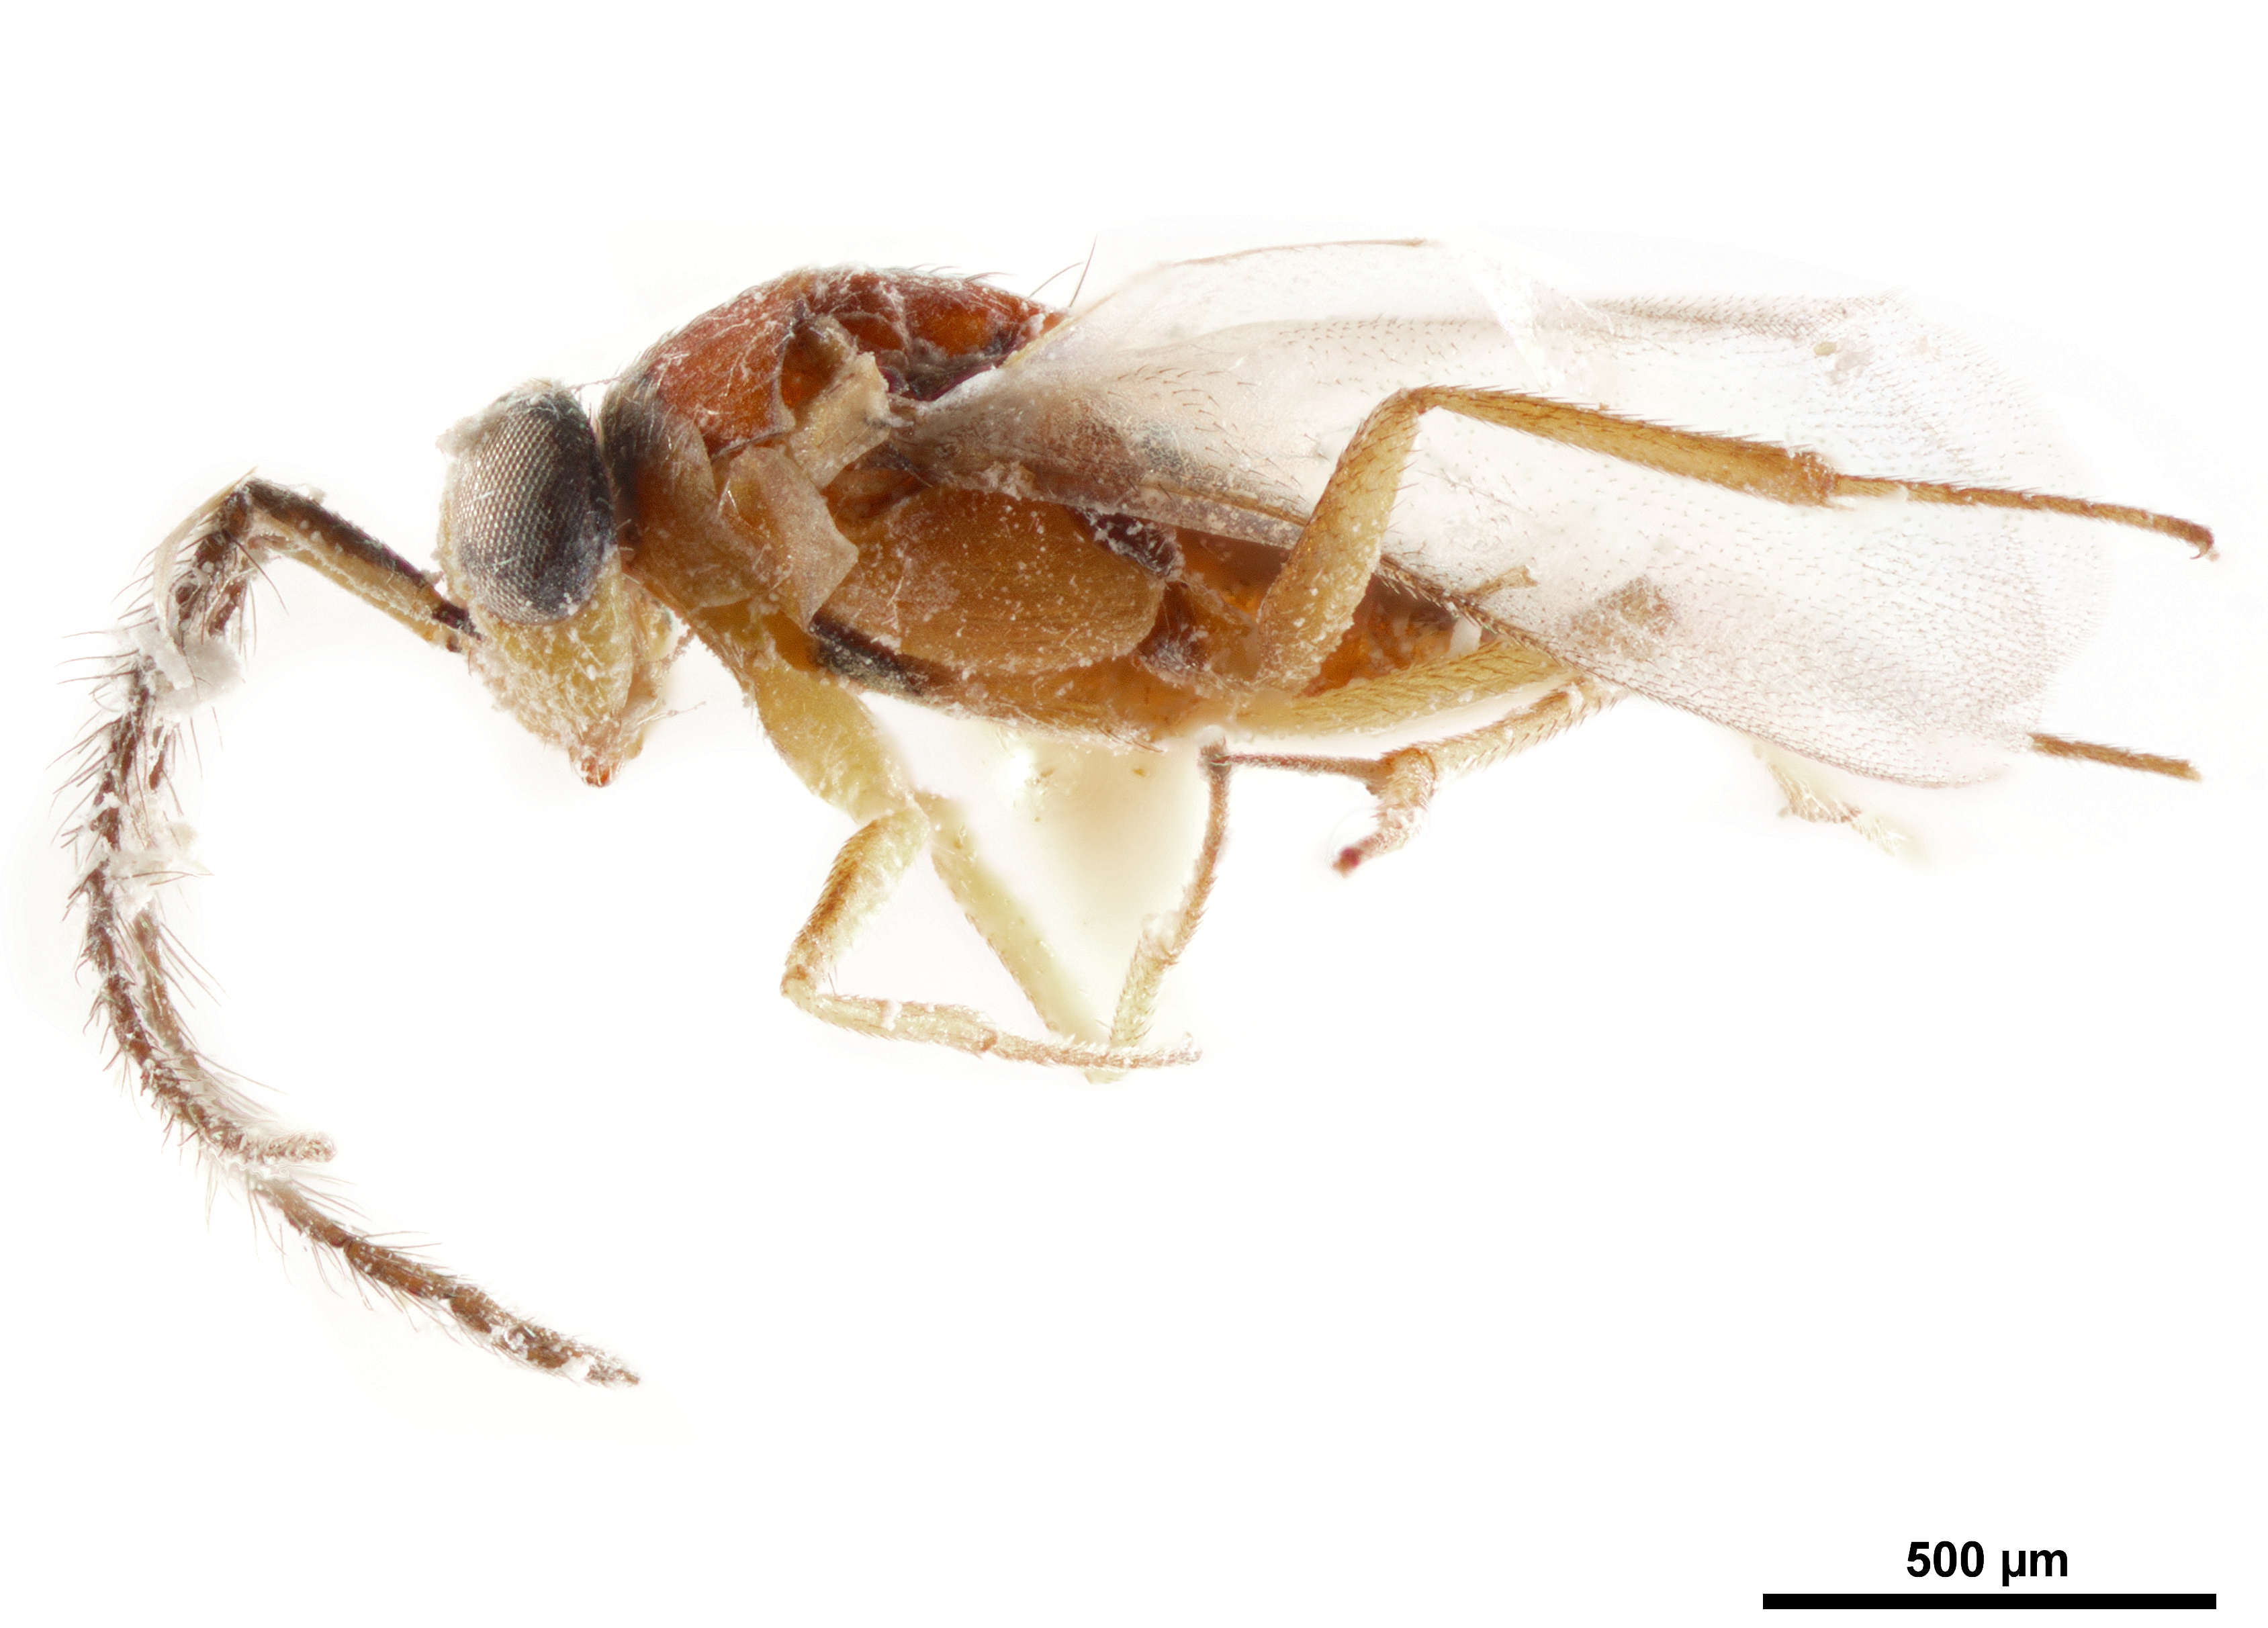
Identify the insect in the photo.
Leptomastix dactylopii
